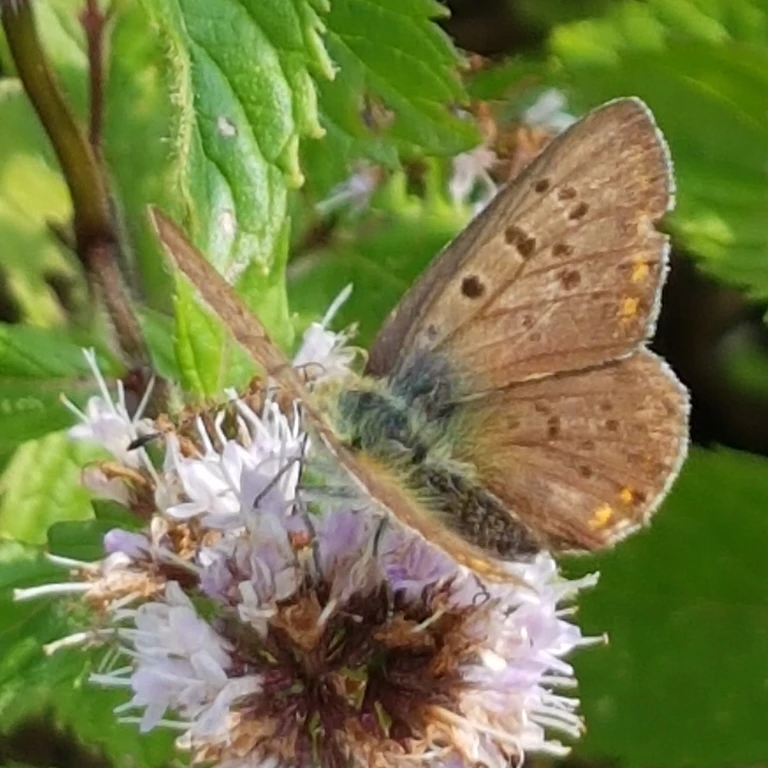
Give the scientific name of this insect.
Lycaena tityrus (also Loweia tityrus)
